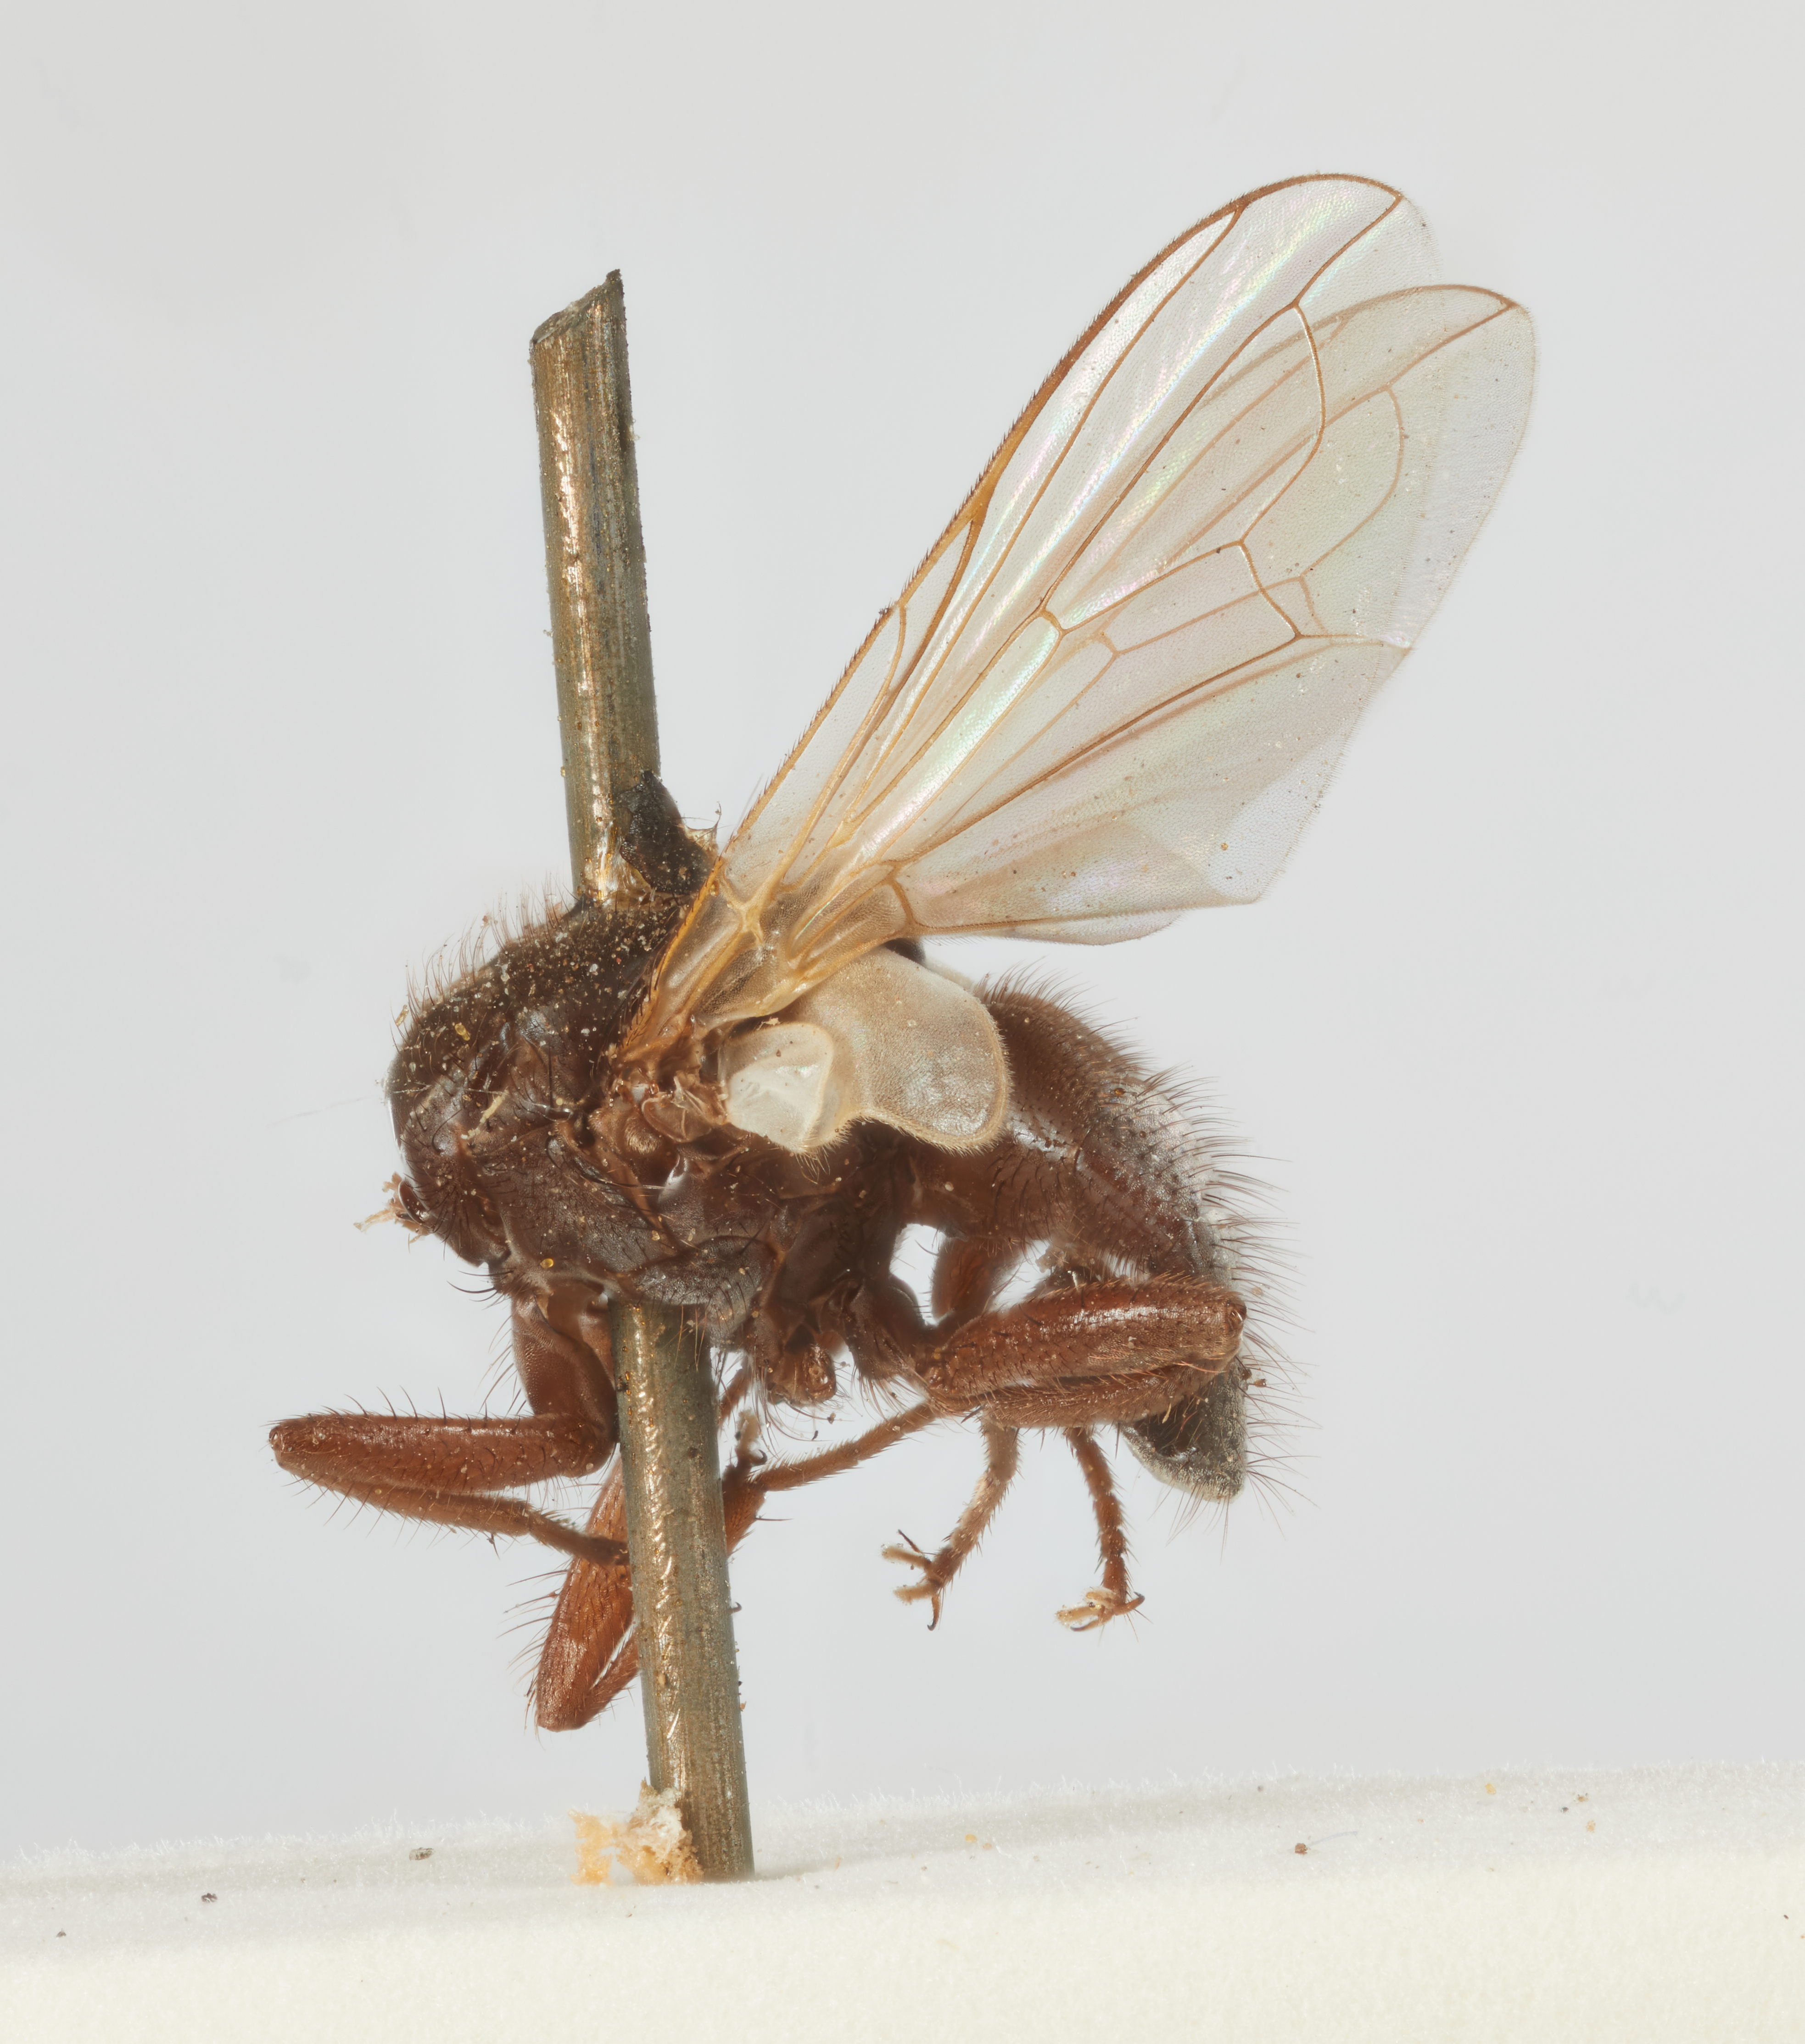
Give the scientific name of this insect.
Hyalomyia aldrichii
